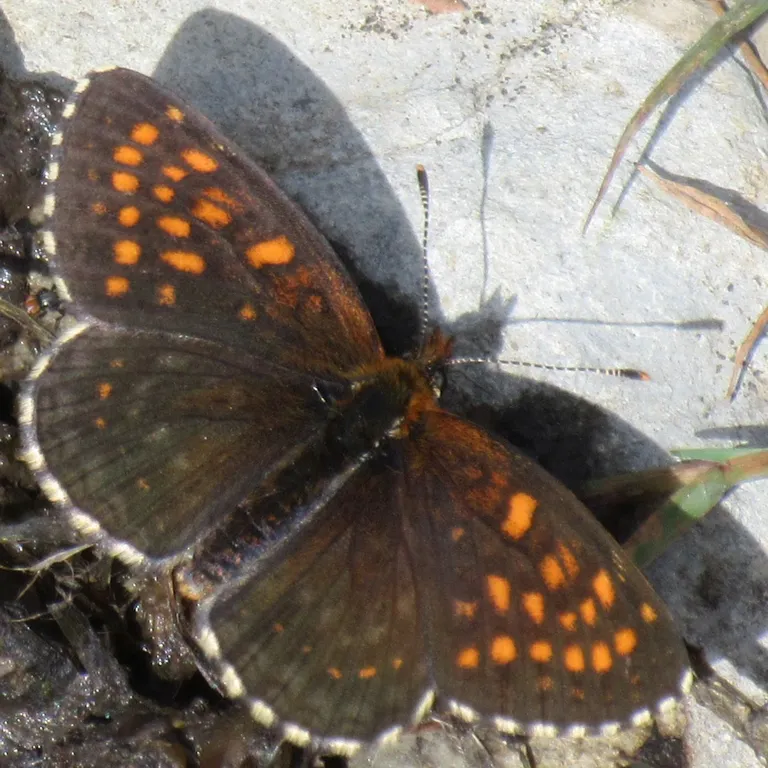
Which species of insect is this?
Melitaea diamina
